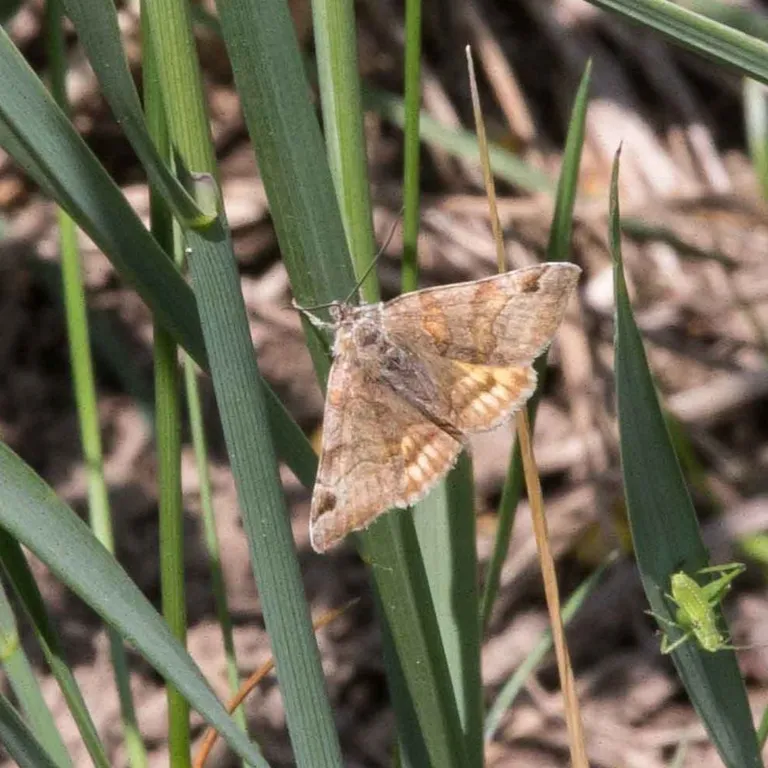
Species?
Euclidia glyphica
